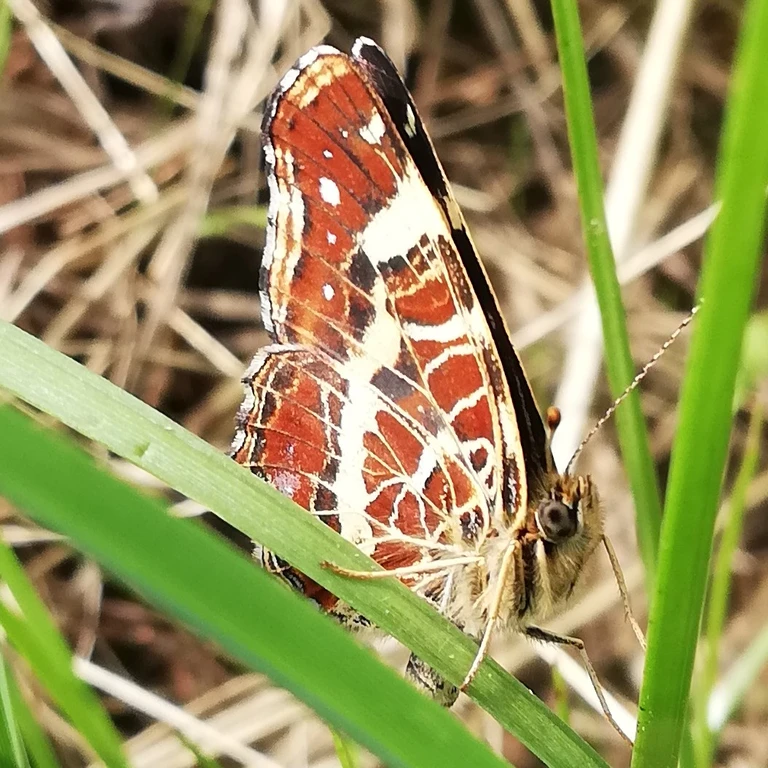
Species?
Araschnia levana
